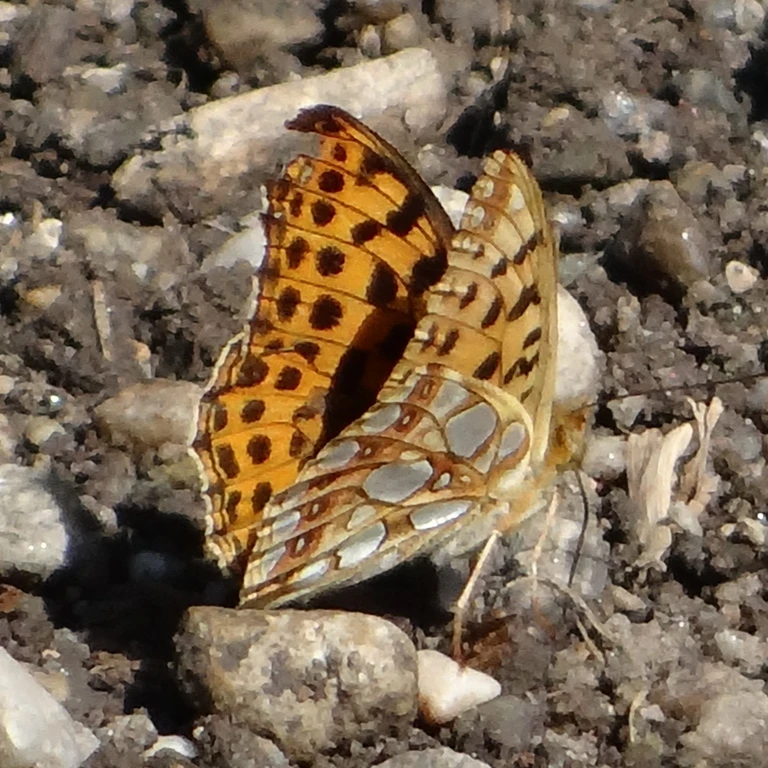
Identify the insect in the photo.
Issoria lathonia
